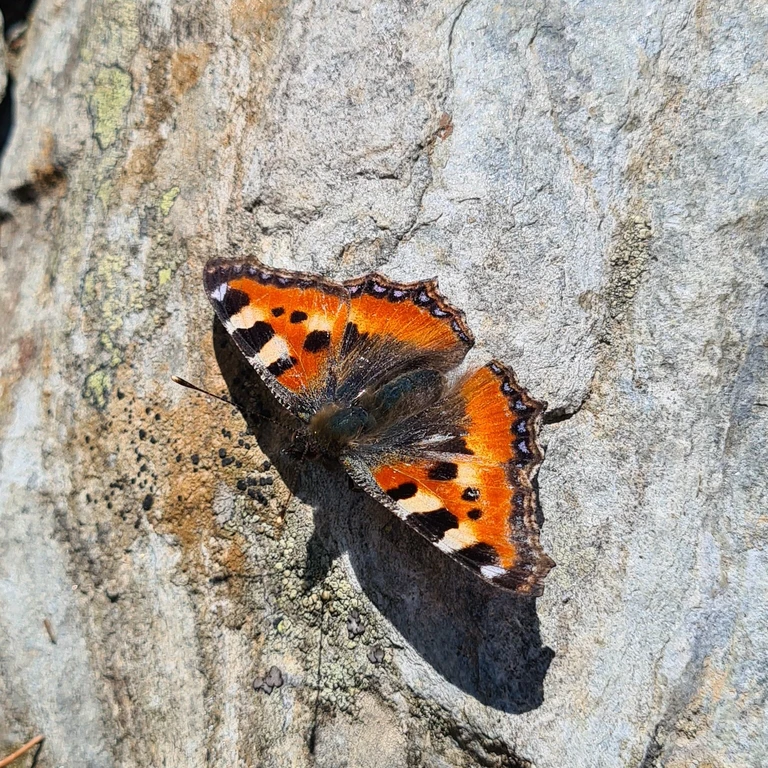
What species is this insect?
Aglais urticae
